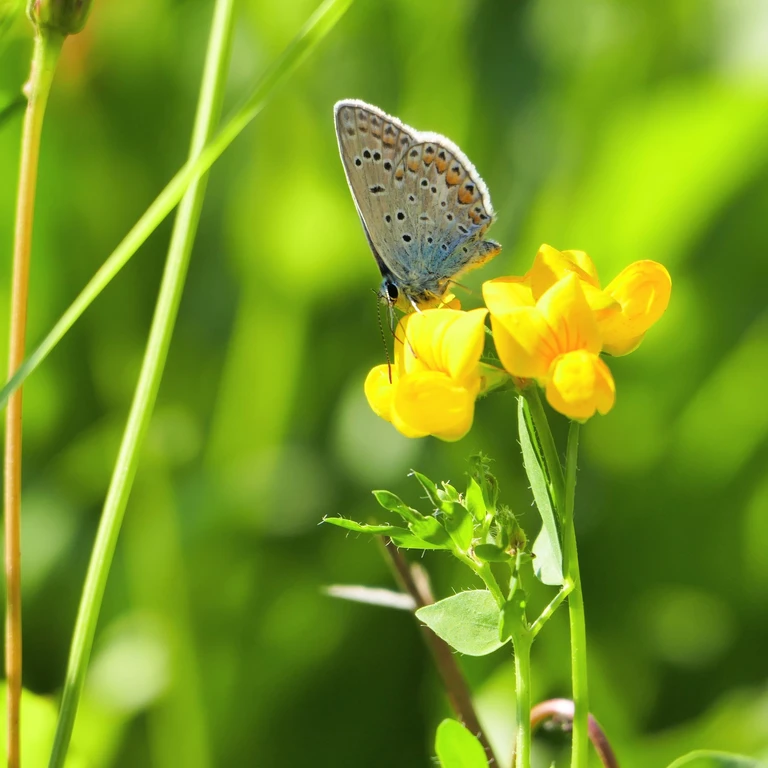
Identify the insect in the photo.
Polyommatus icarus
